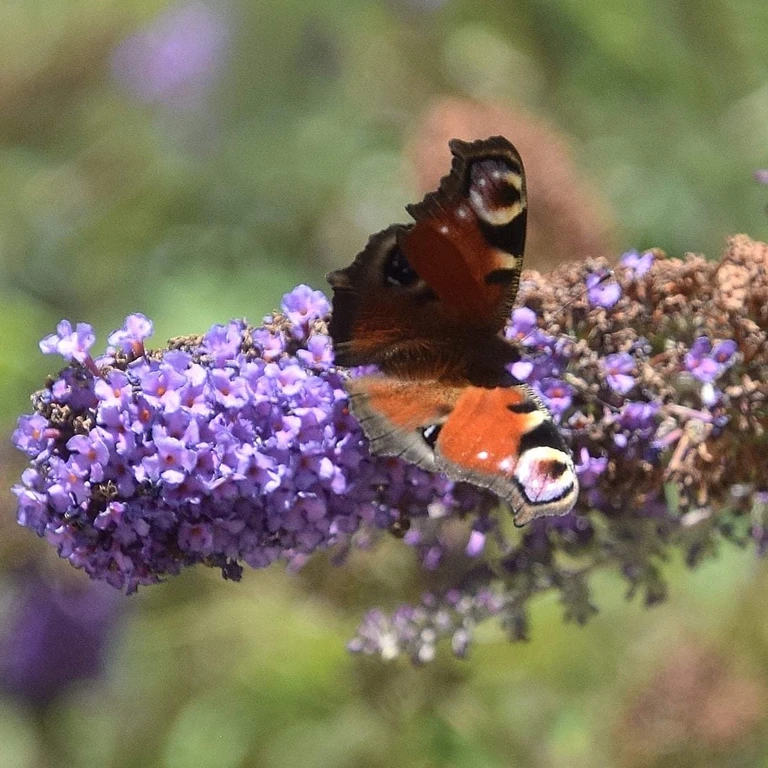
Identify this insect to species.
Aglais io
